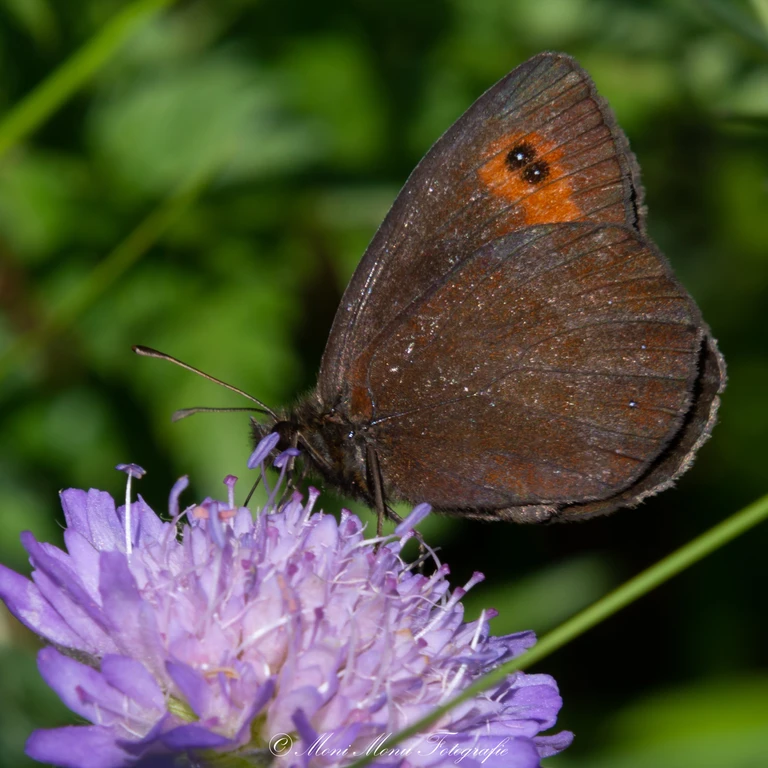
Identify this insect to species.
Erebia aethiops
